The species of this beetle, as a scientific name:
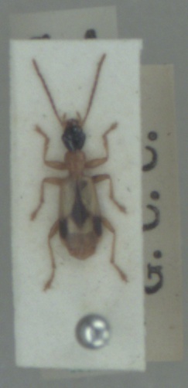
Demetrias imperialis
